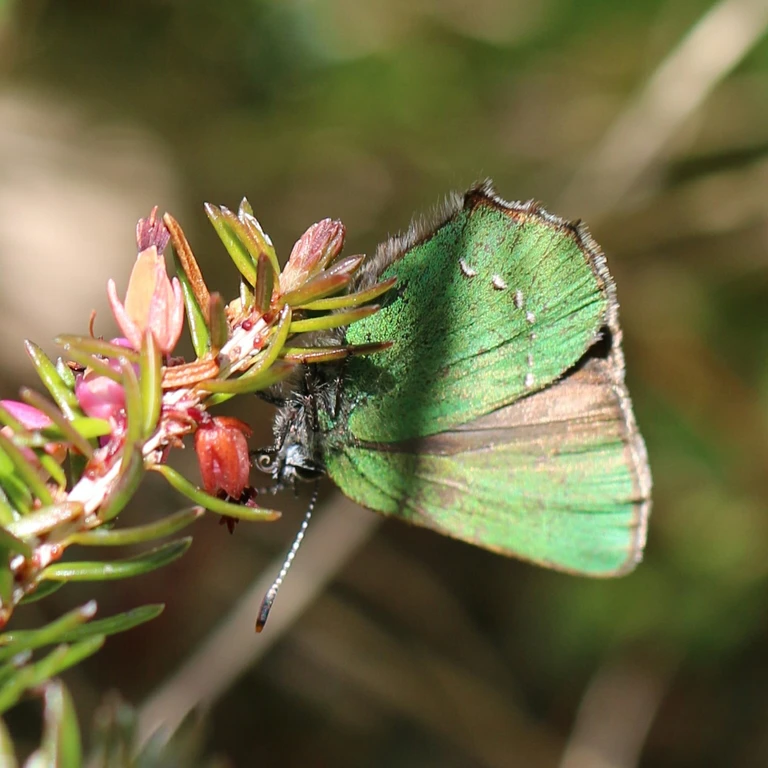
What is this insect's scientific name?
Callophrys rubi
